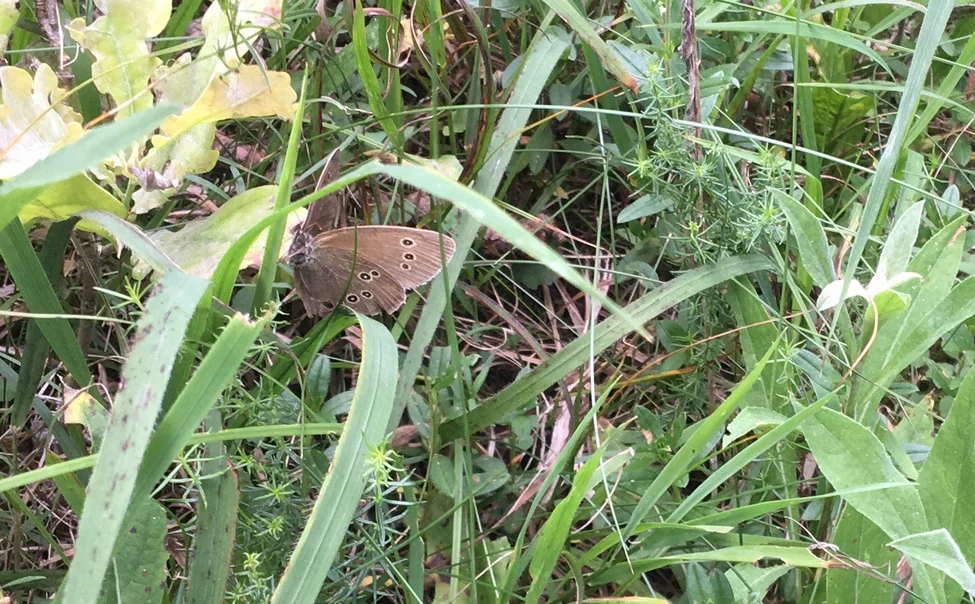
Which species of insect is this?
Aphantopus hyperantus
